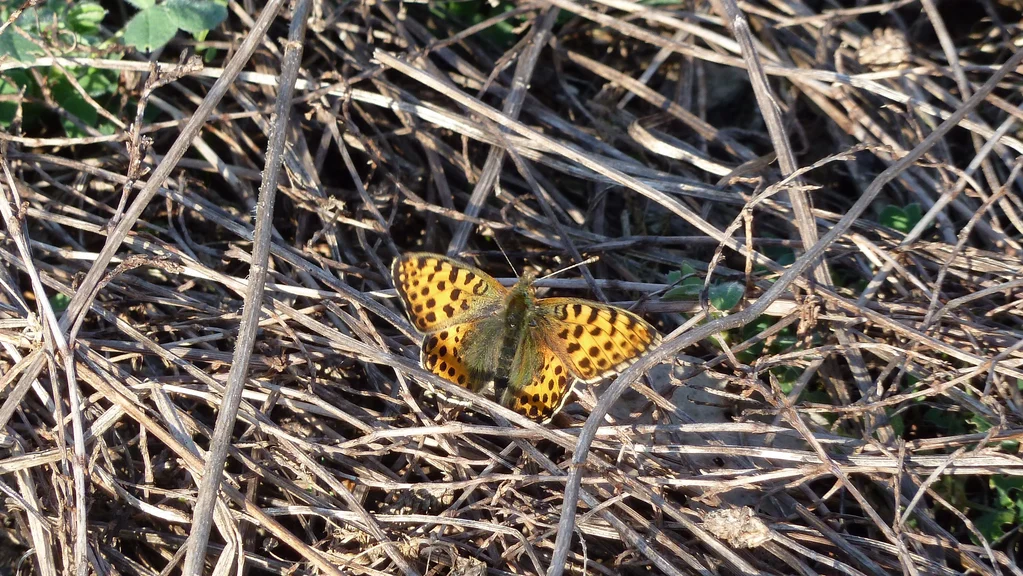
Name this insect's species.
Issoria lathonia
